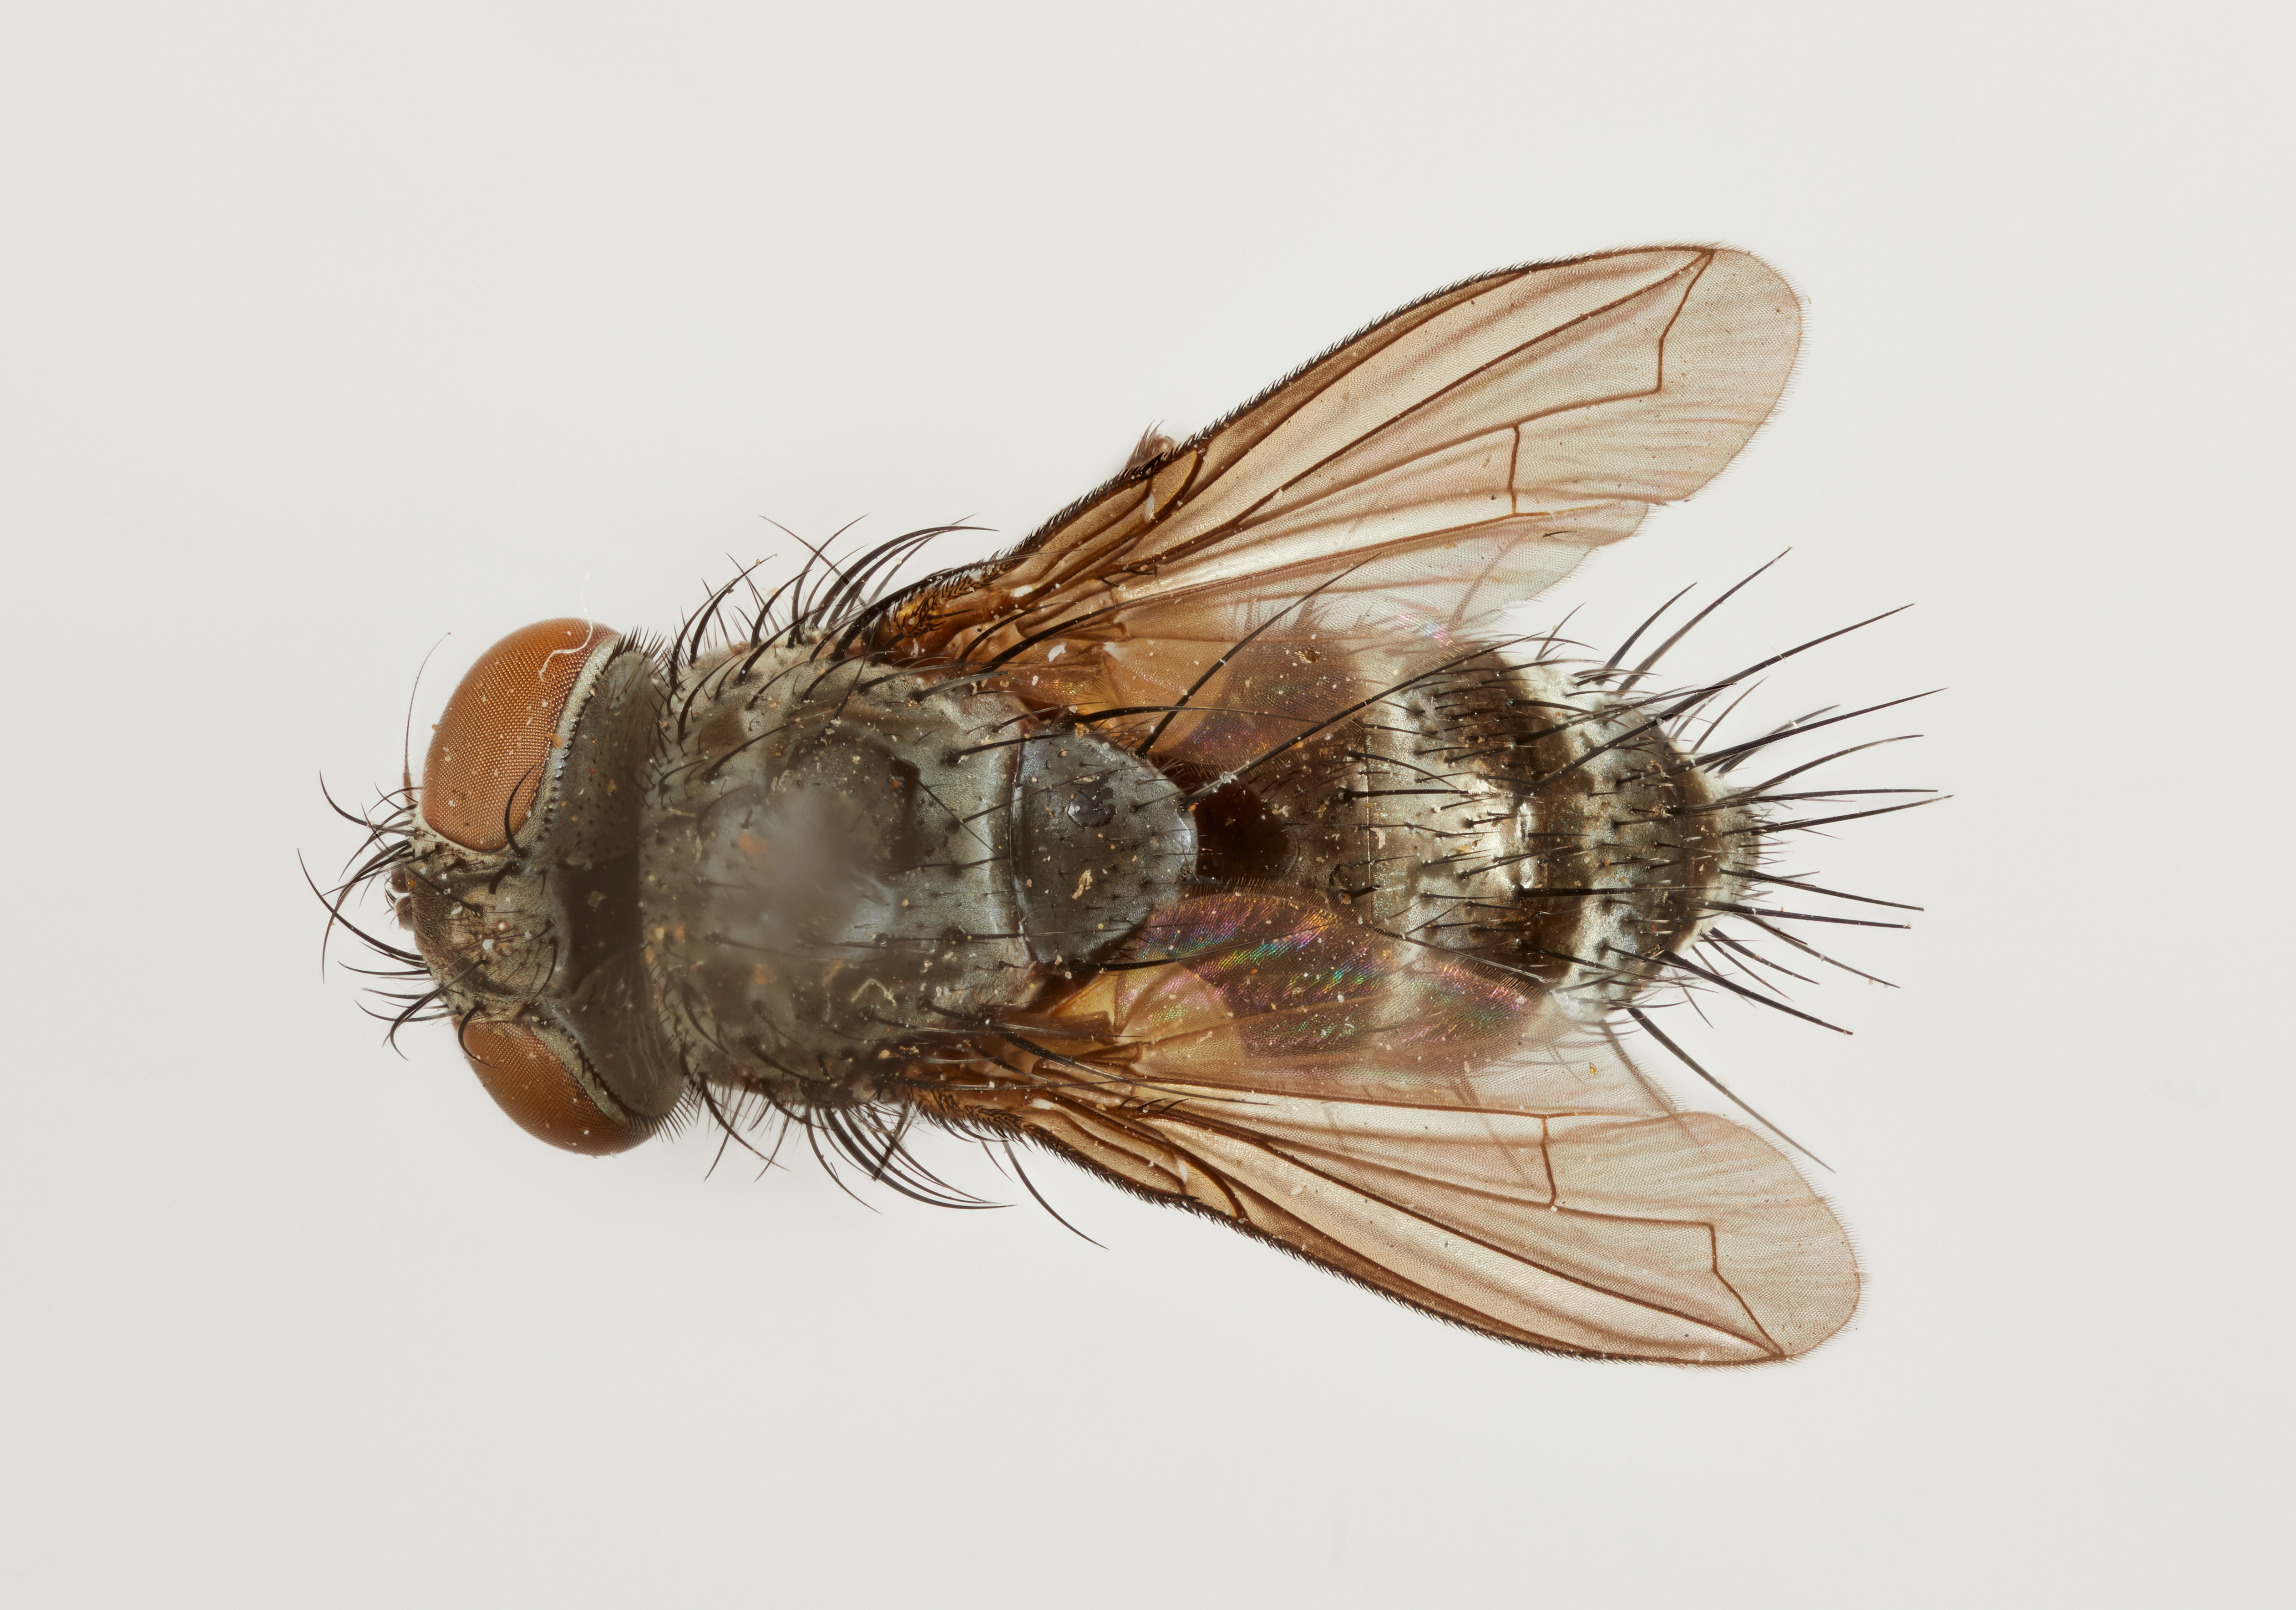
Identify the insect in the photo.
Oomeigenia chosica
